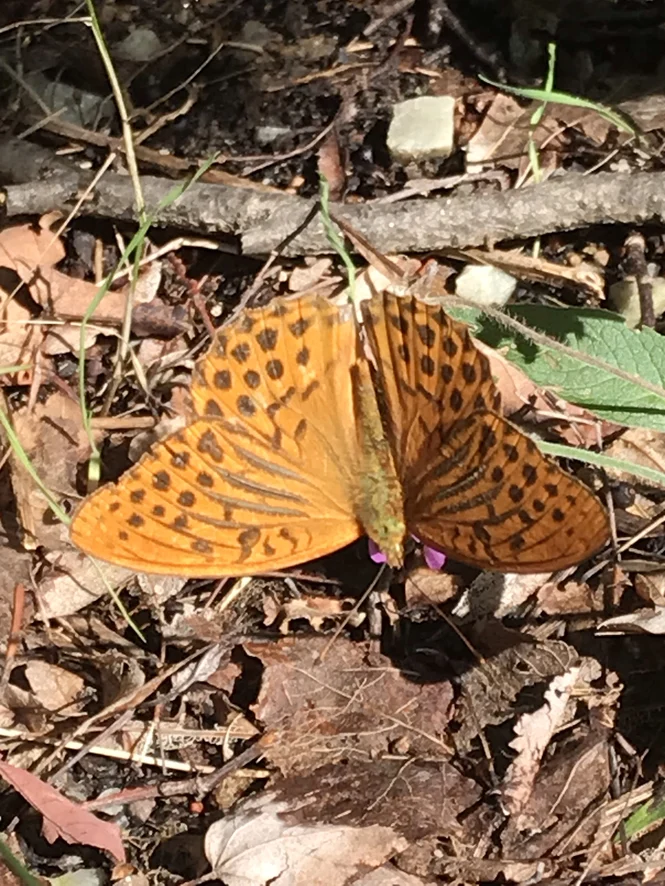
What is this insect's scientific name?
Argynnis paphia
